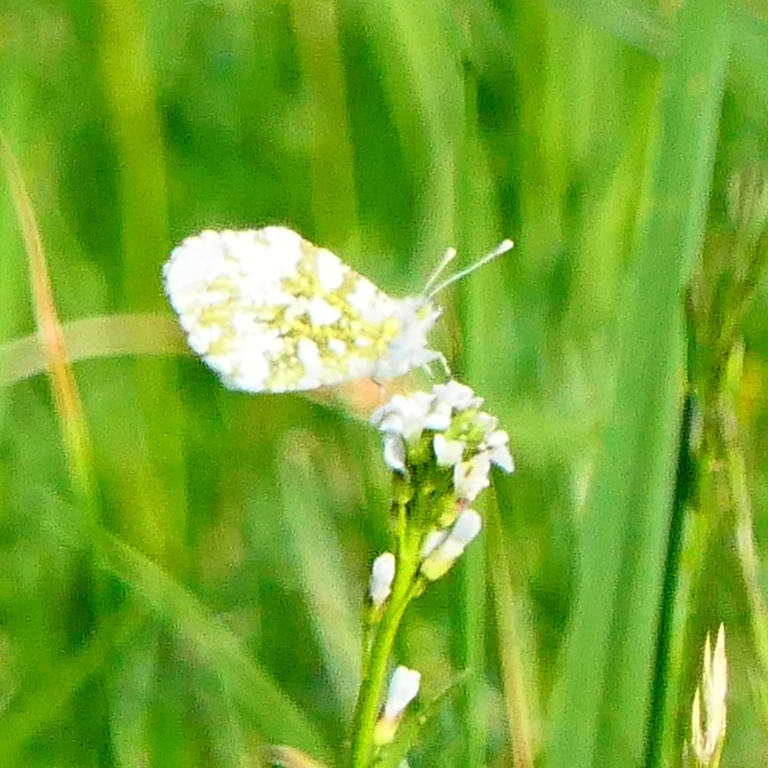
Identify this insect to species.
Anthocharis cardamines
